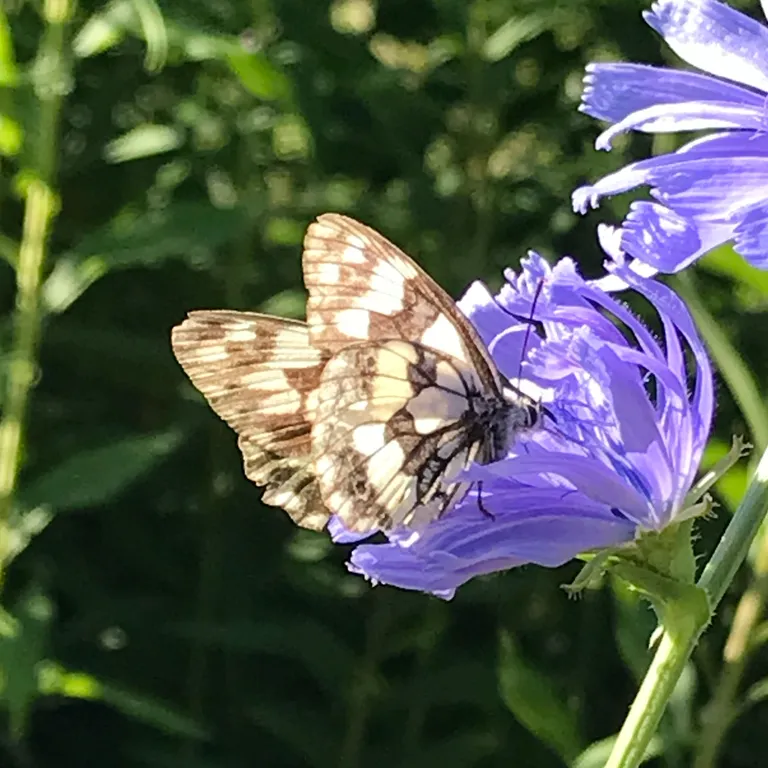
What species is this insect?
Melanargia galathea
